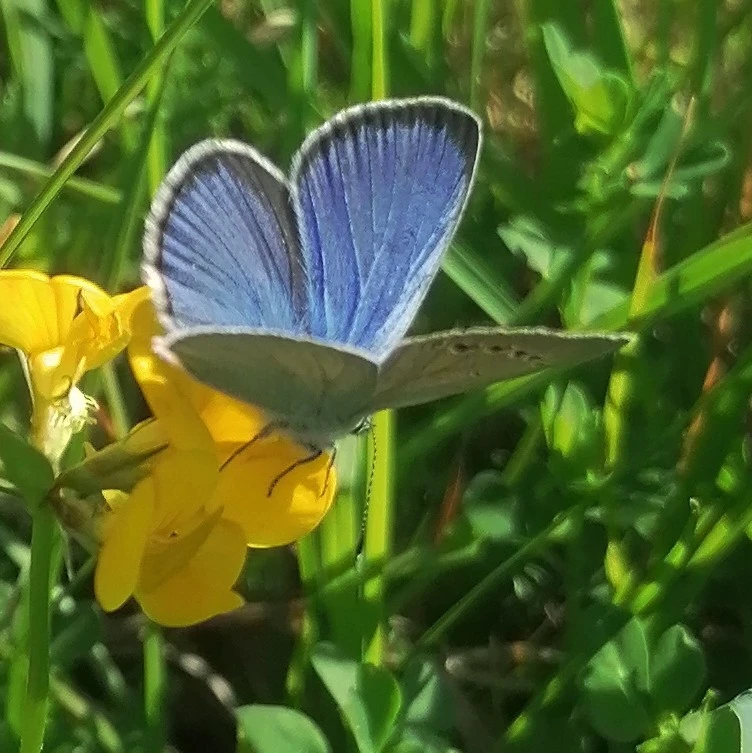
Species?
Glaucopsyche alexis
